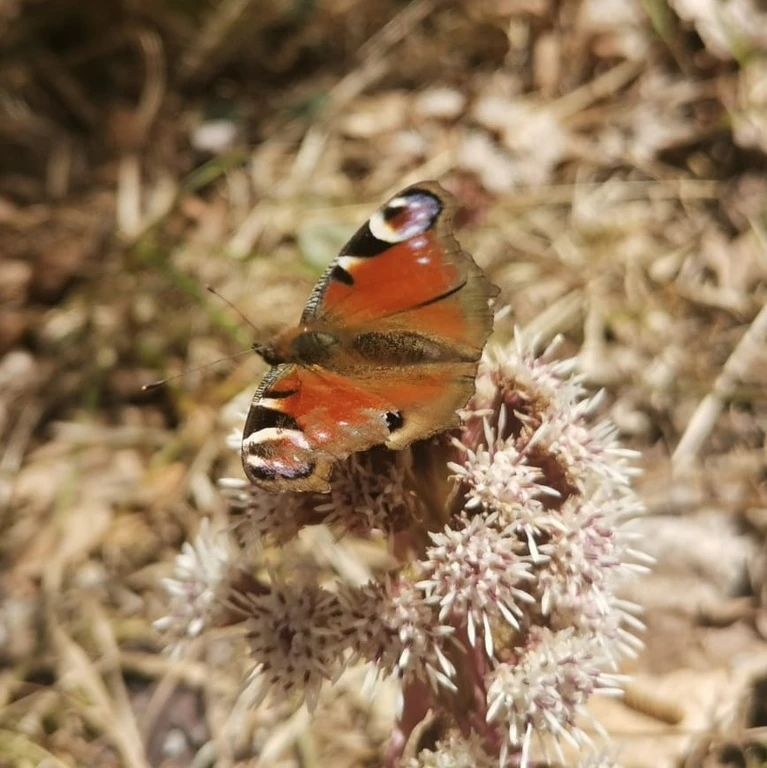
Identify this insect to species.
Aglais io
